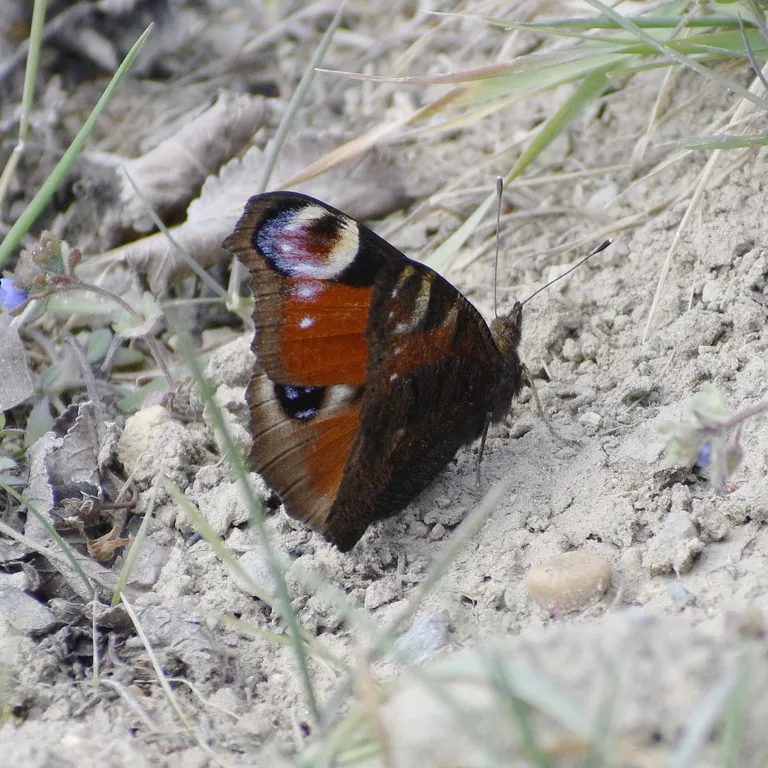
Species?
Aglais io
